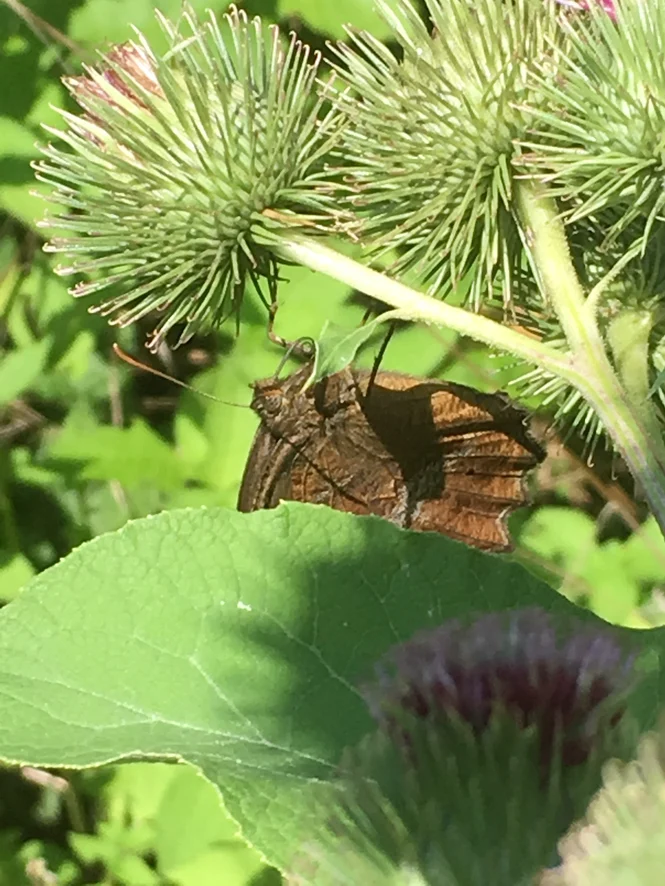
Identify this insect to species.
Minois dryas
